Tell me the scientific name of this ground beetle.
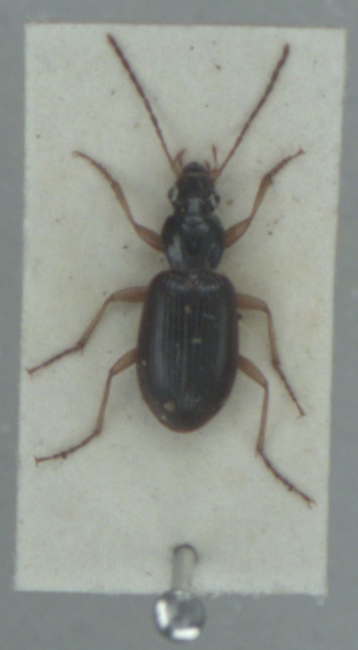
Paranchus albipes
